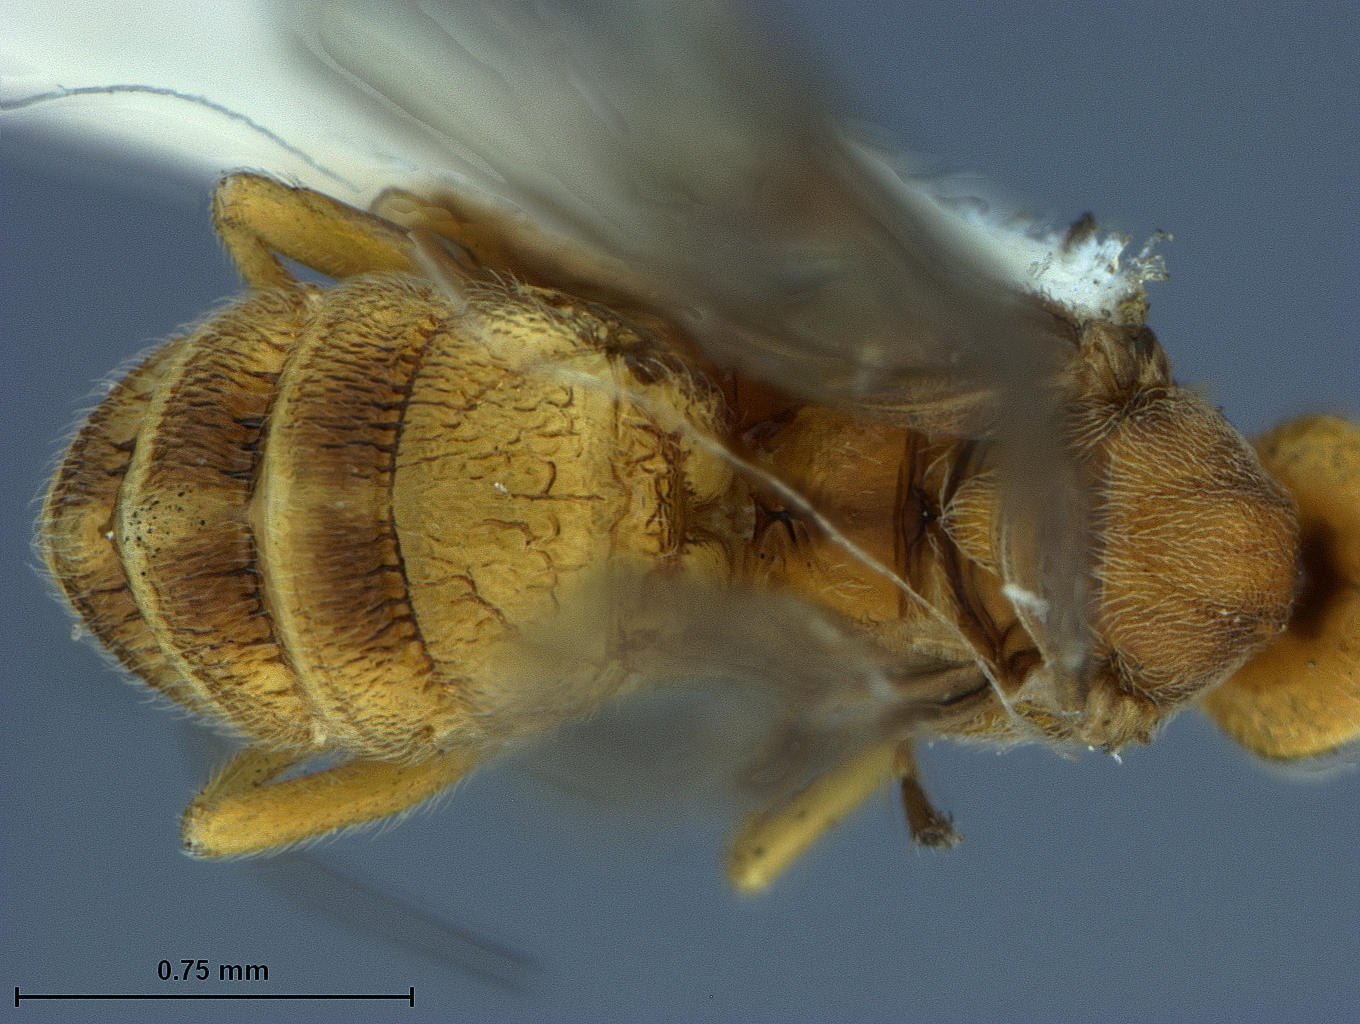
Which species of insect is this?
Bracon ricinicola
